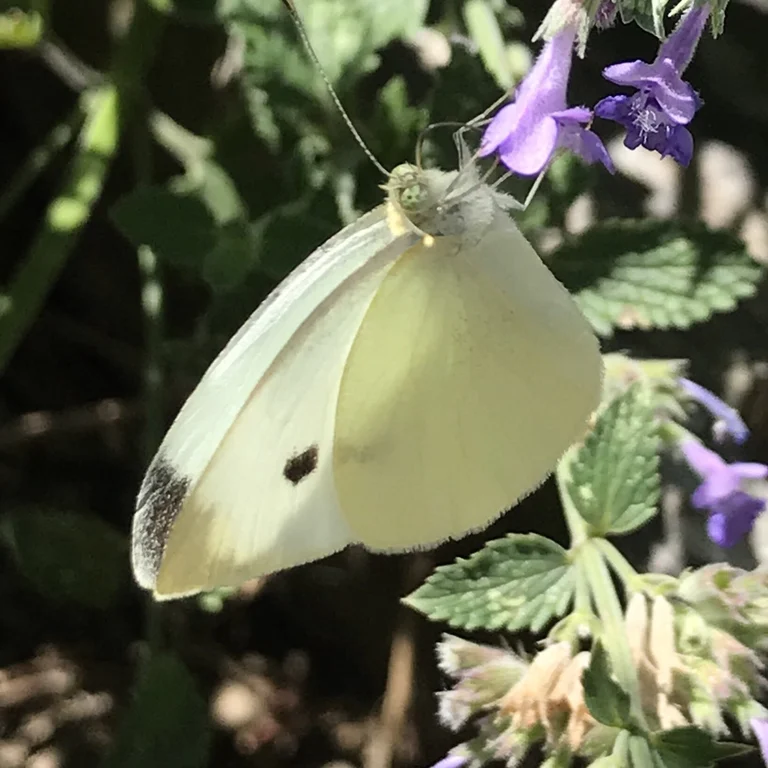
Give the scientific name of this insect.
Pieris rapae
